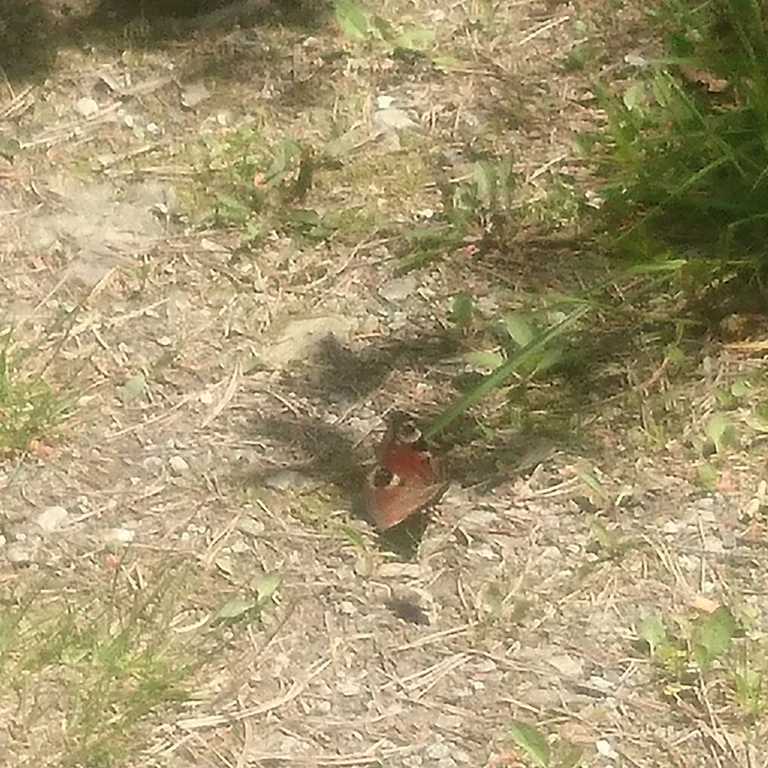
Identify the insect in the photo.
Aglais io
